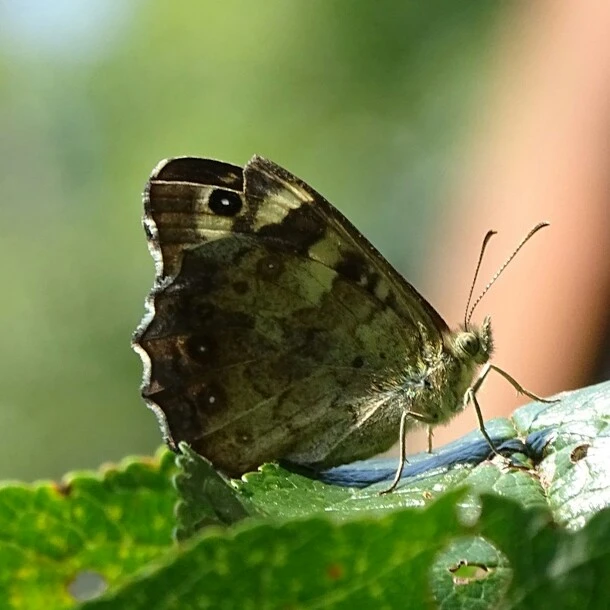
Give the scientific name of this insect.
Pararge aegeria
